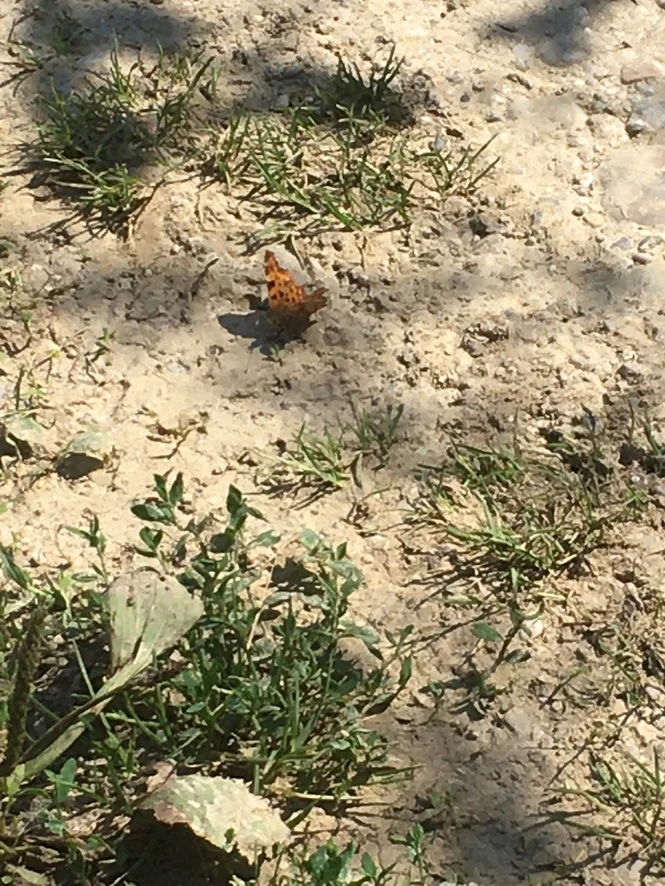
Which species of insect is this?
Polygonia c-album
